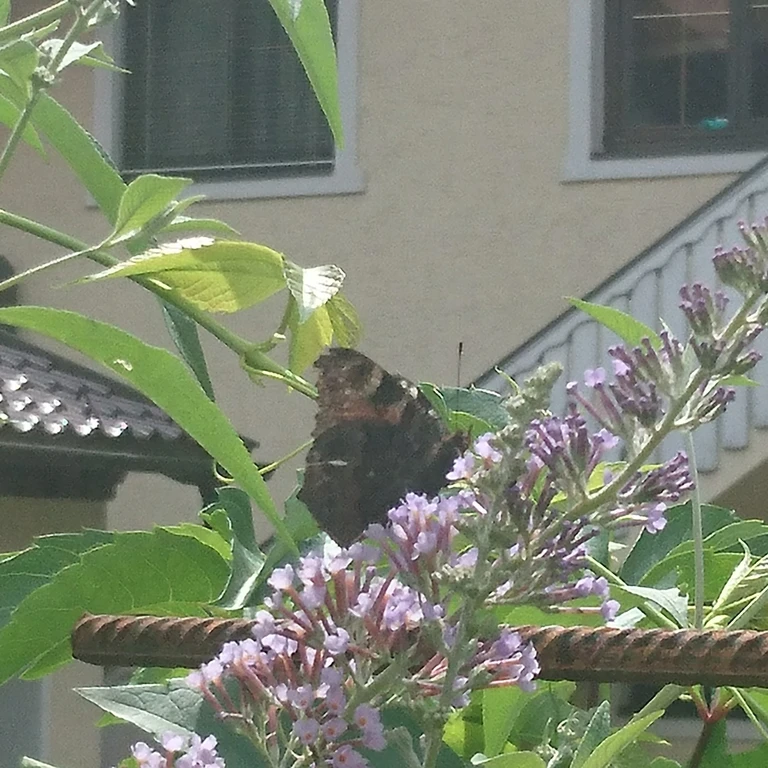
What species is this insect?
Aglais io
